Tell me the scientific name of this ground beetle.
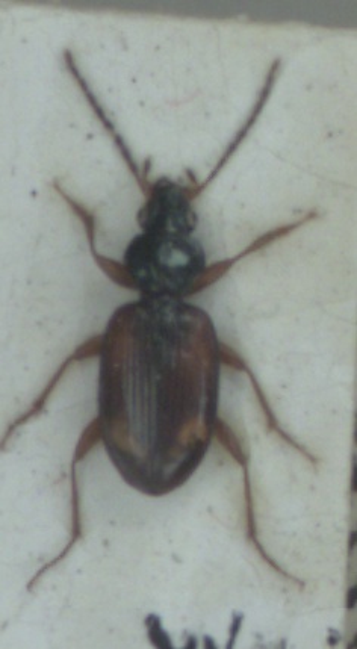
Bembidion tetracolum
